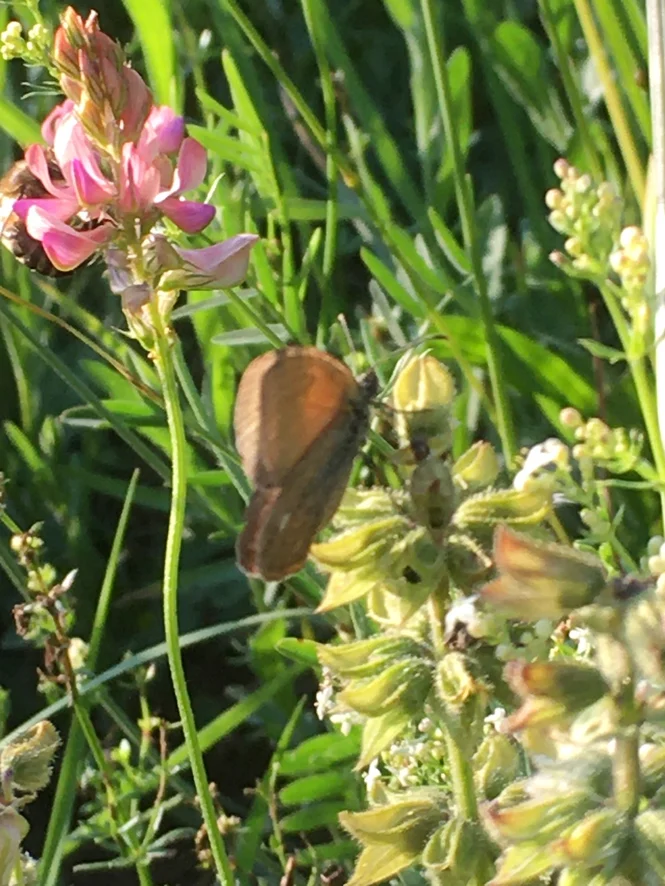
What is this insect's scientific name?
Coenonympha glycerion (also Coenonympha iphis)
